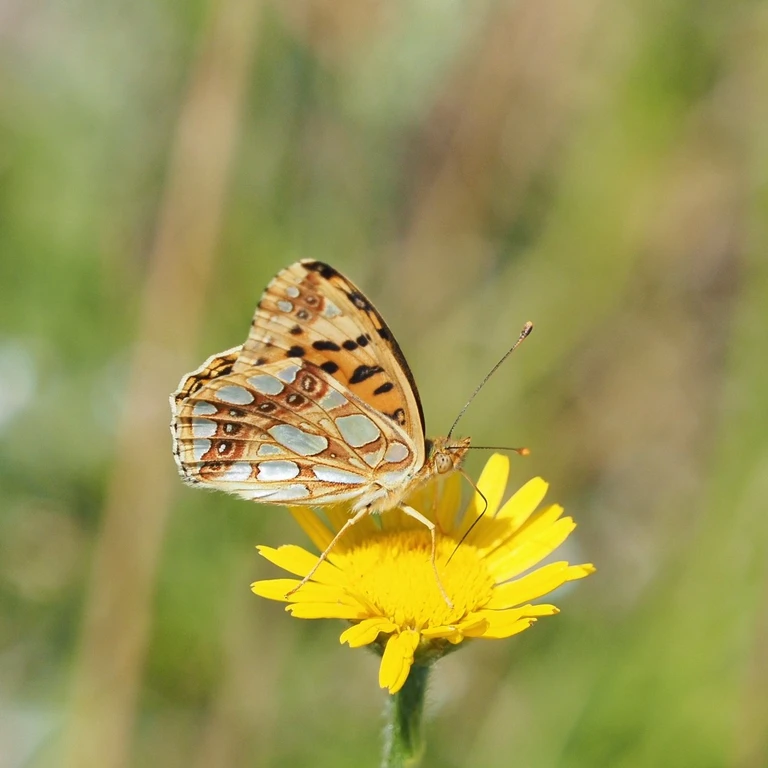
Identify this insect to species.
Issoria lathonia
